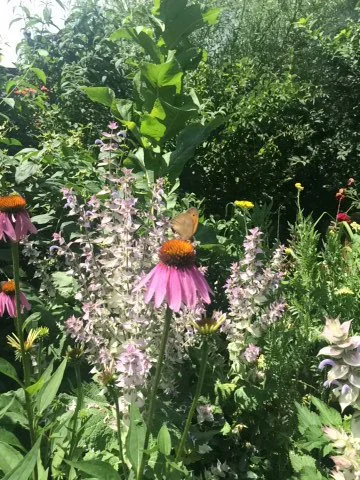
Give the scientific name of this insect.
Maniola jurtina
